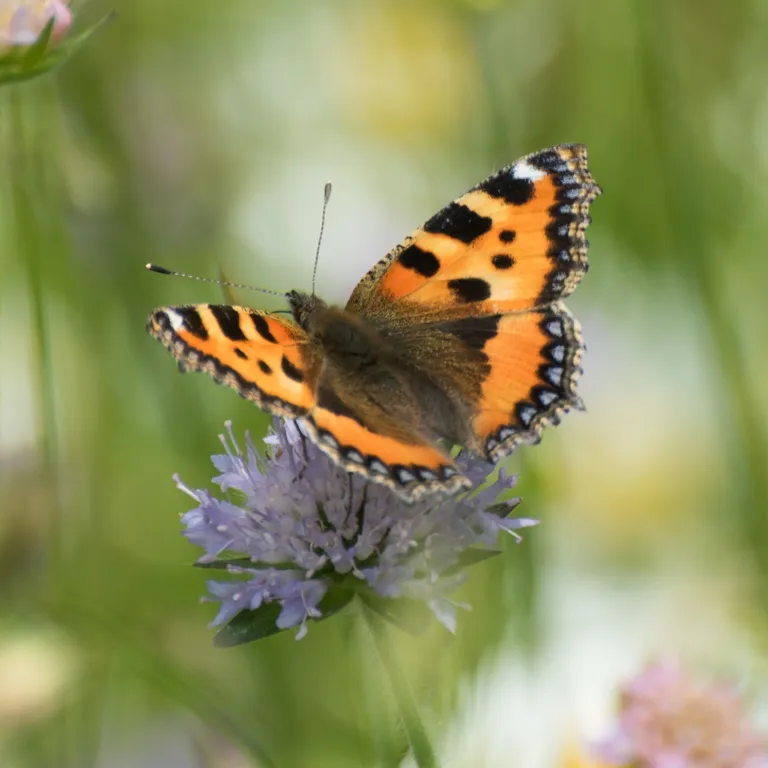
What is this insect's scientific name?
Aglais urticae
